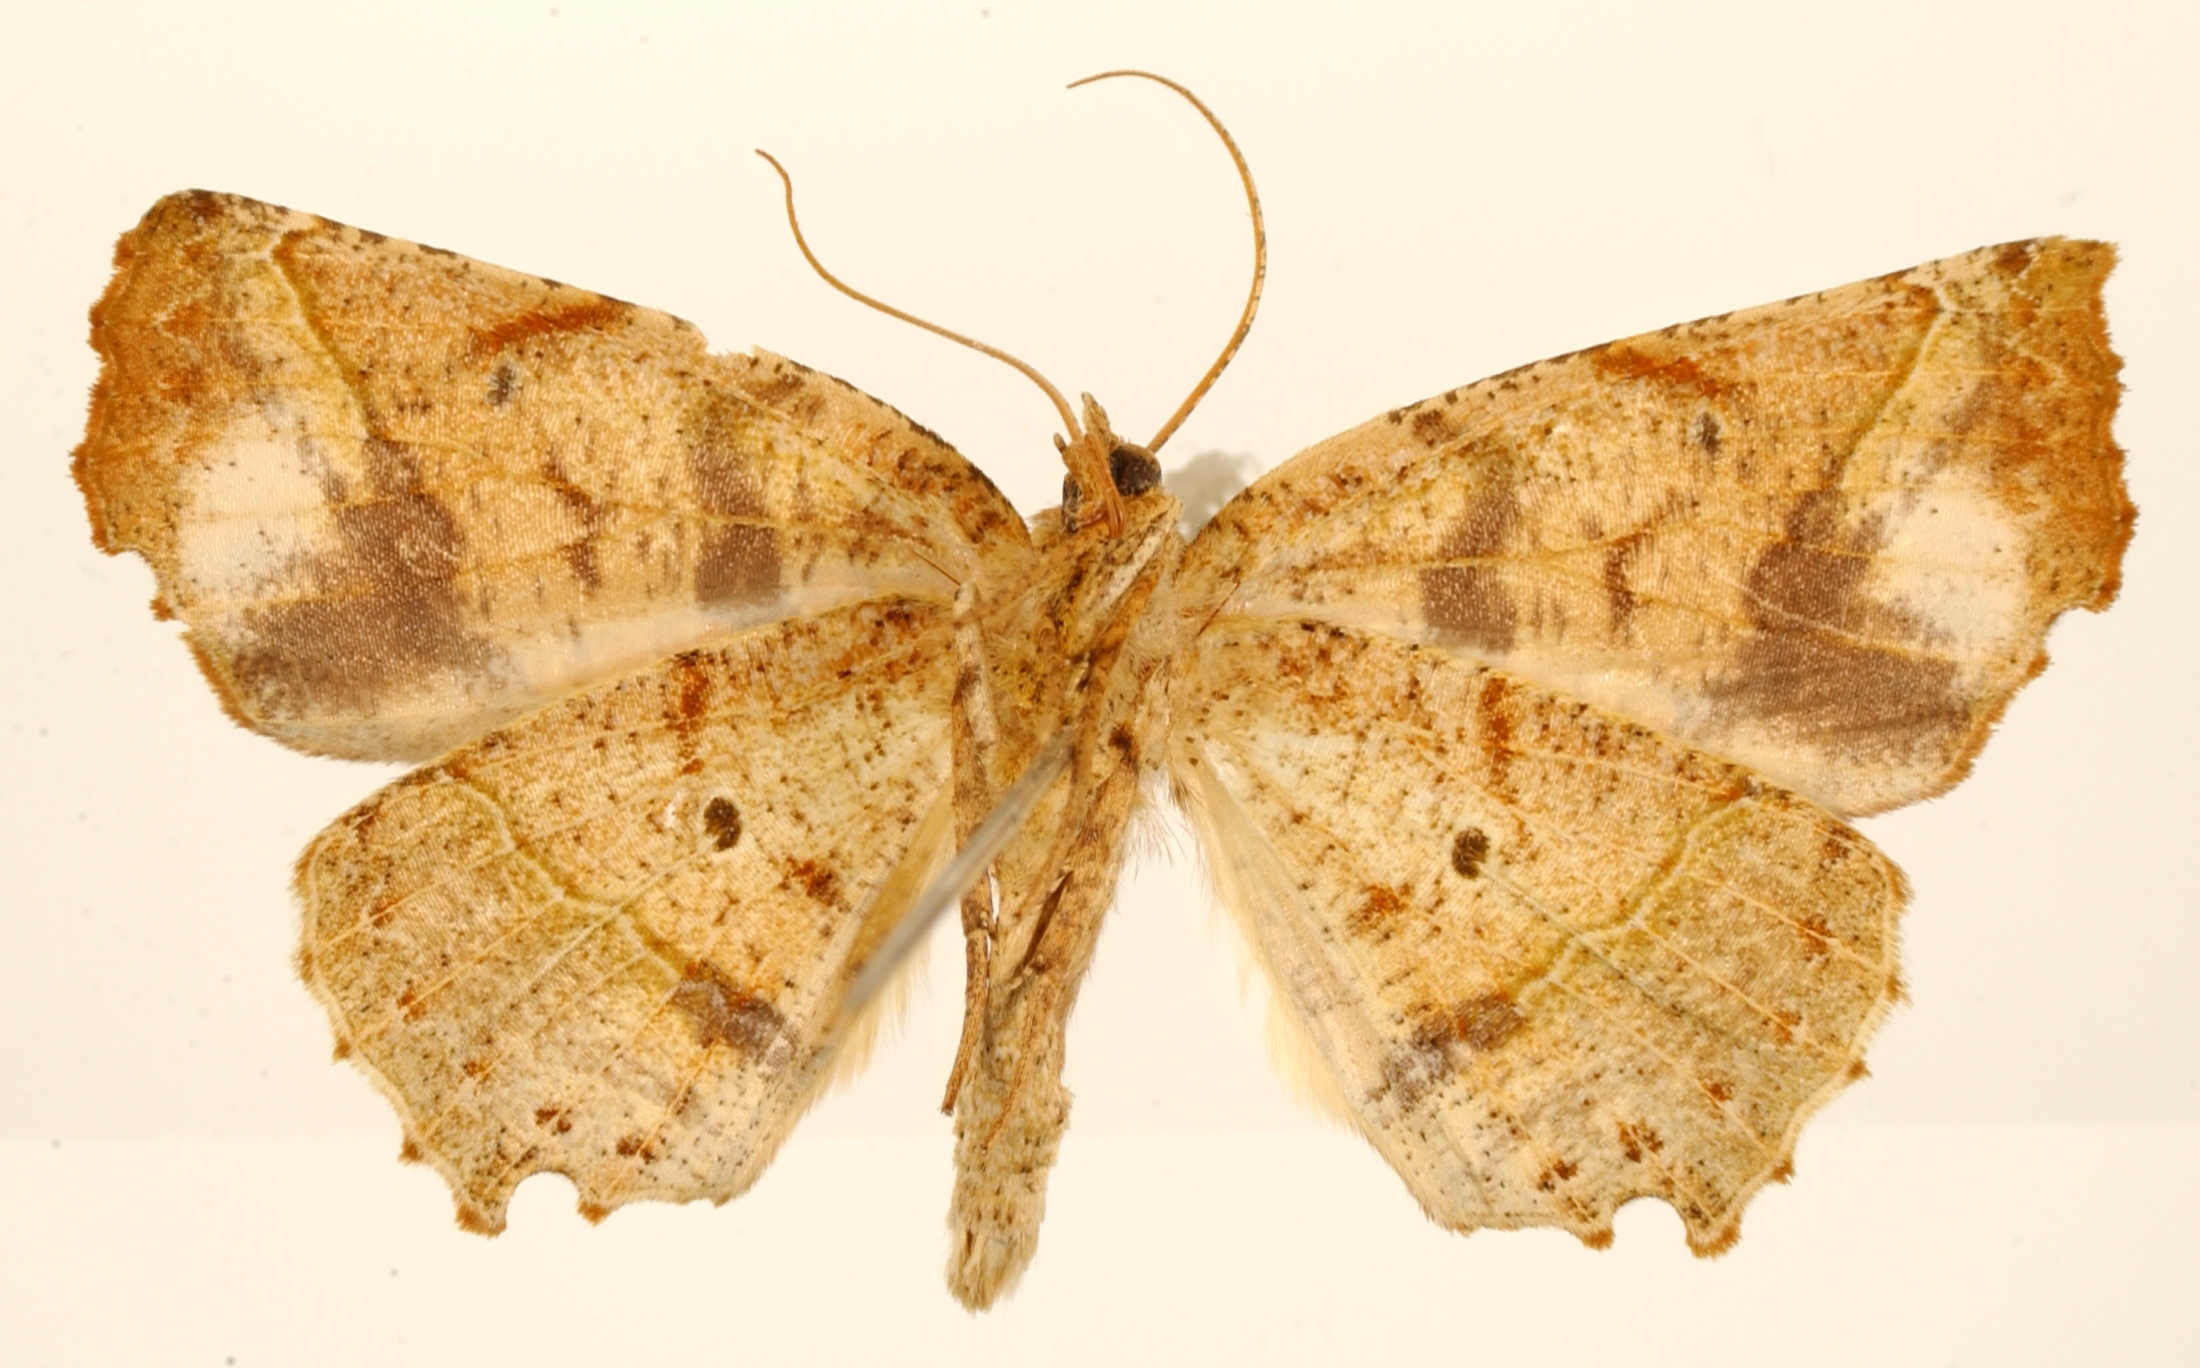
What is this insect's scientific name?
Phyllodonta songaria
